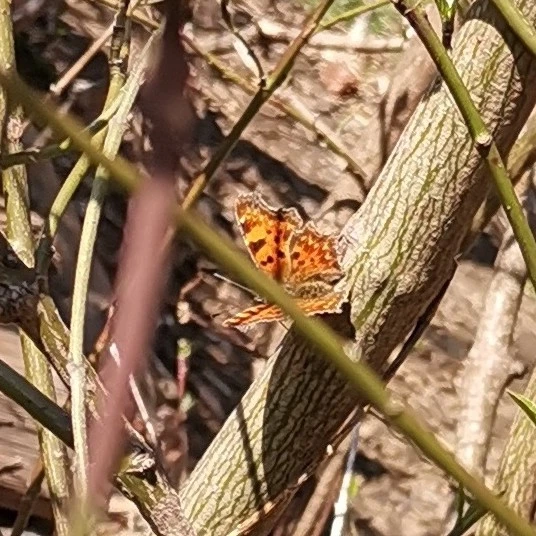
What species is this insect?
Polygonia c-album
